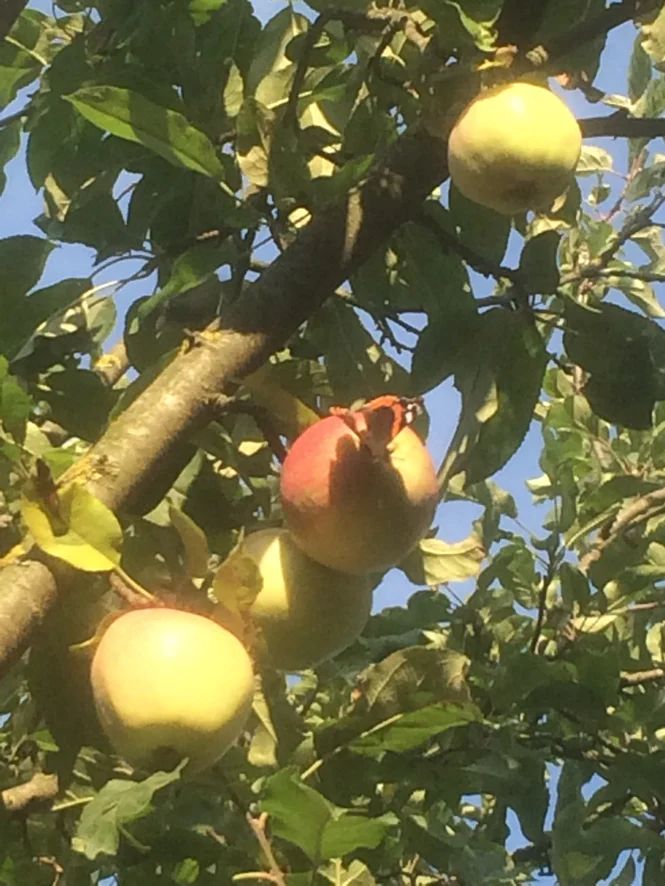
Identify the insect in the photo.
Vanessa atalanta
